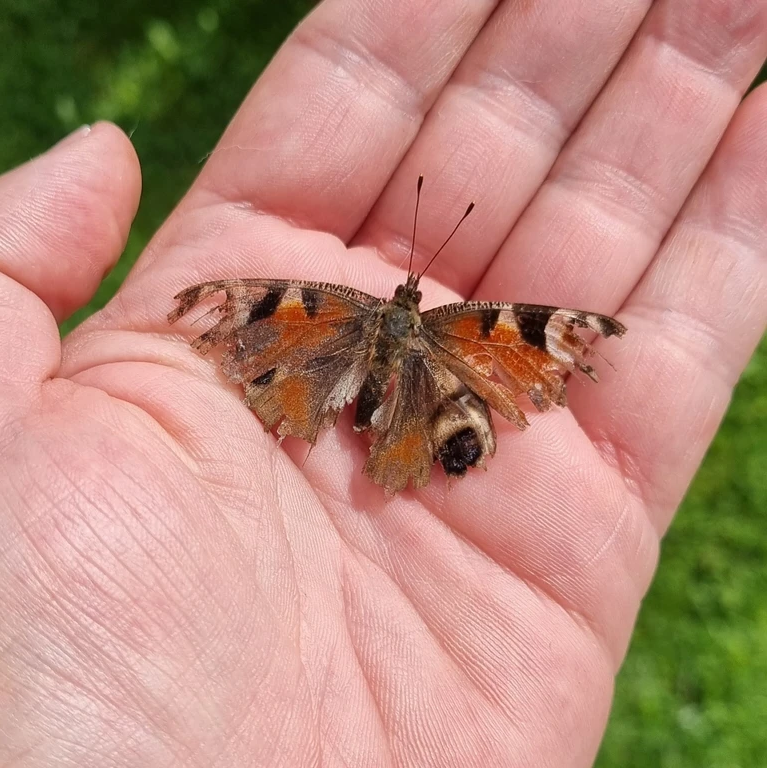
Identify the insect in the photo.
Aglais io
